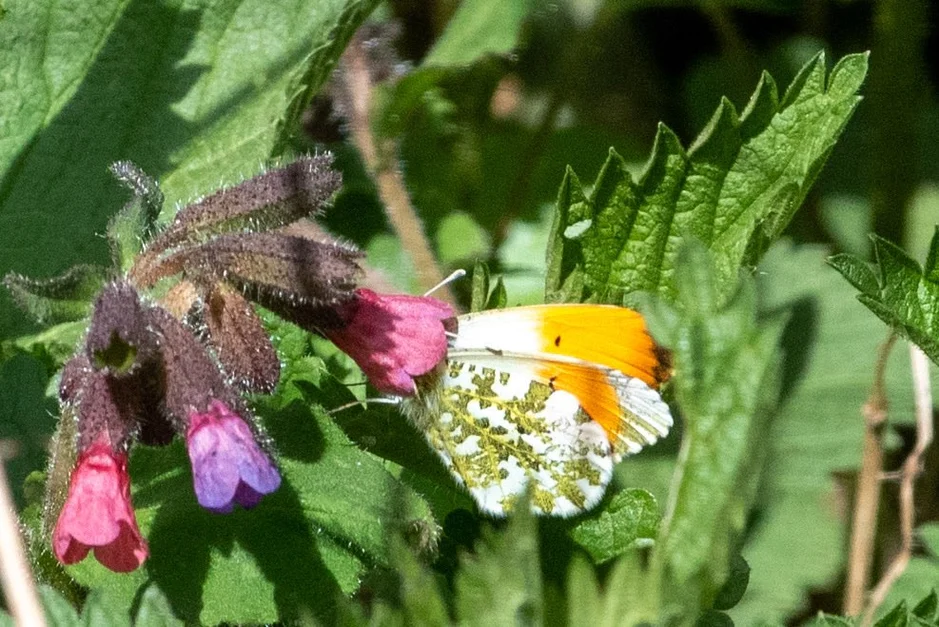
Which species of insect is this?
Anthocharis cardamines
